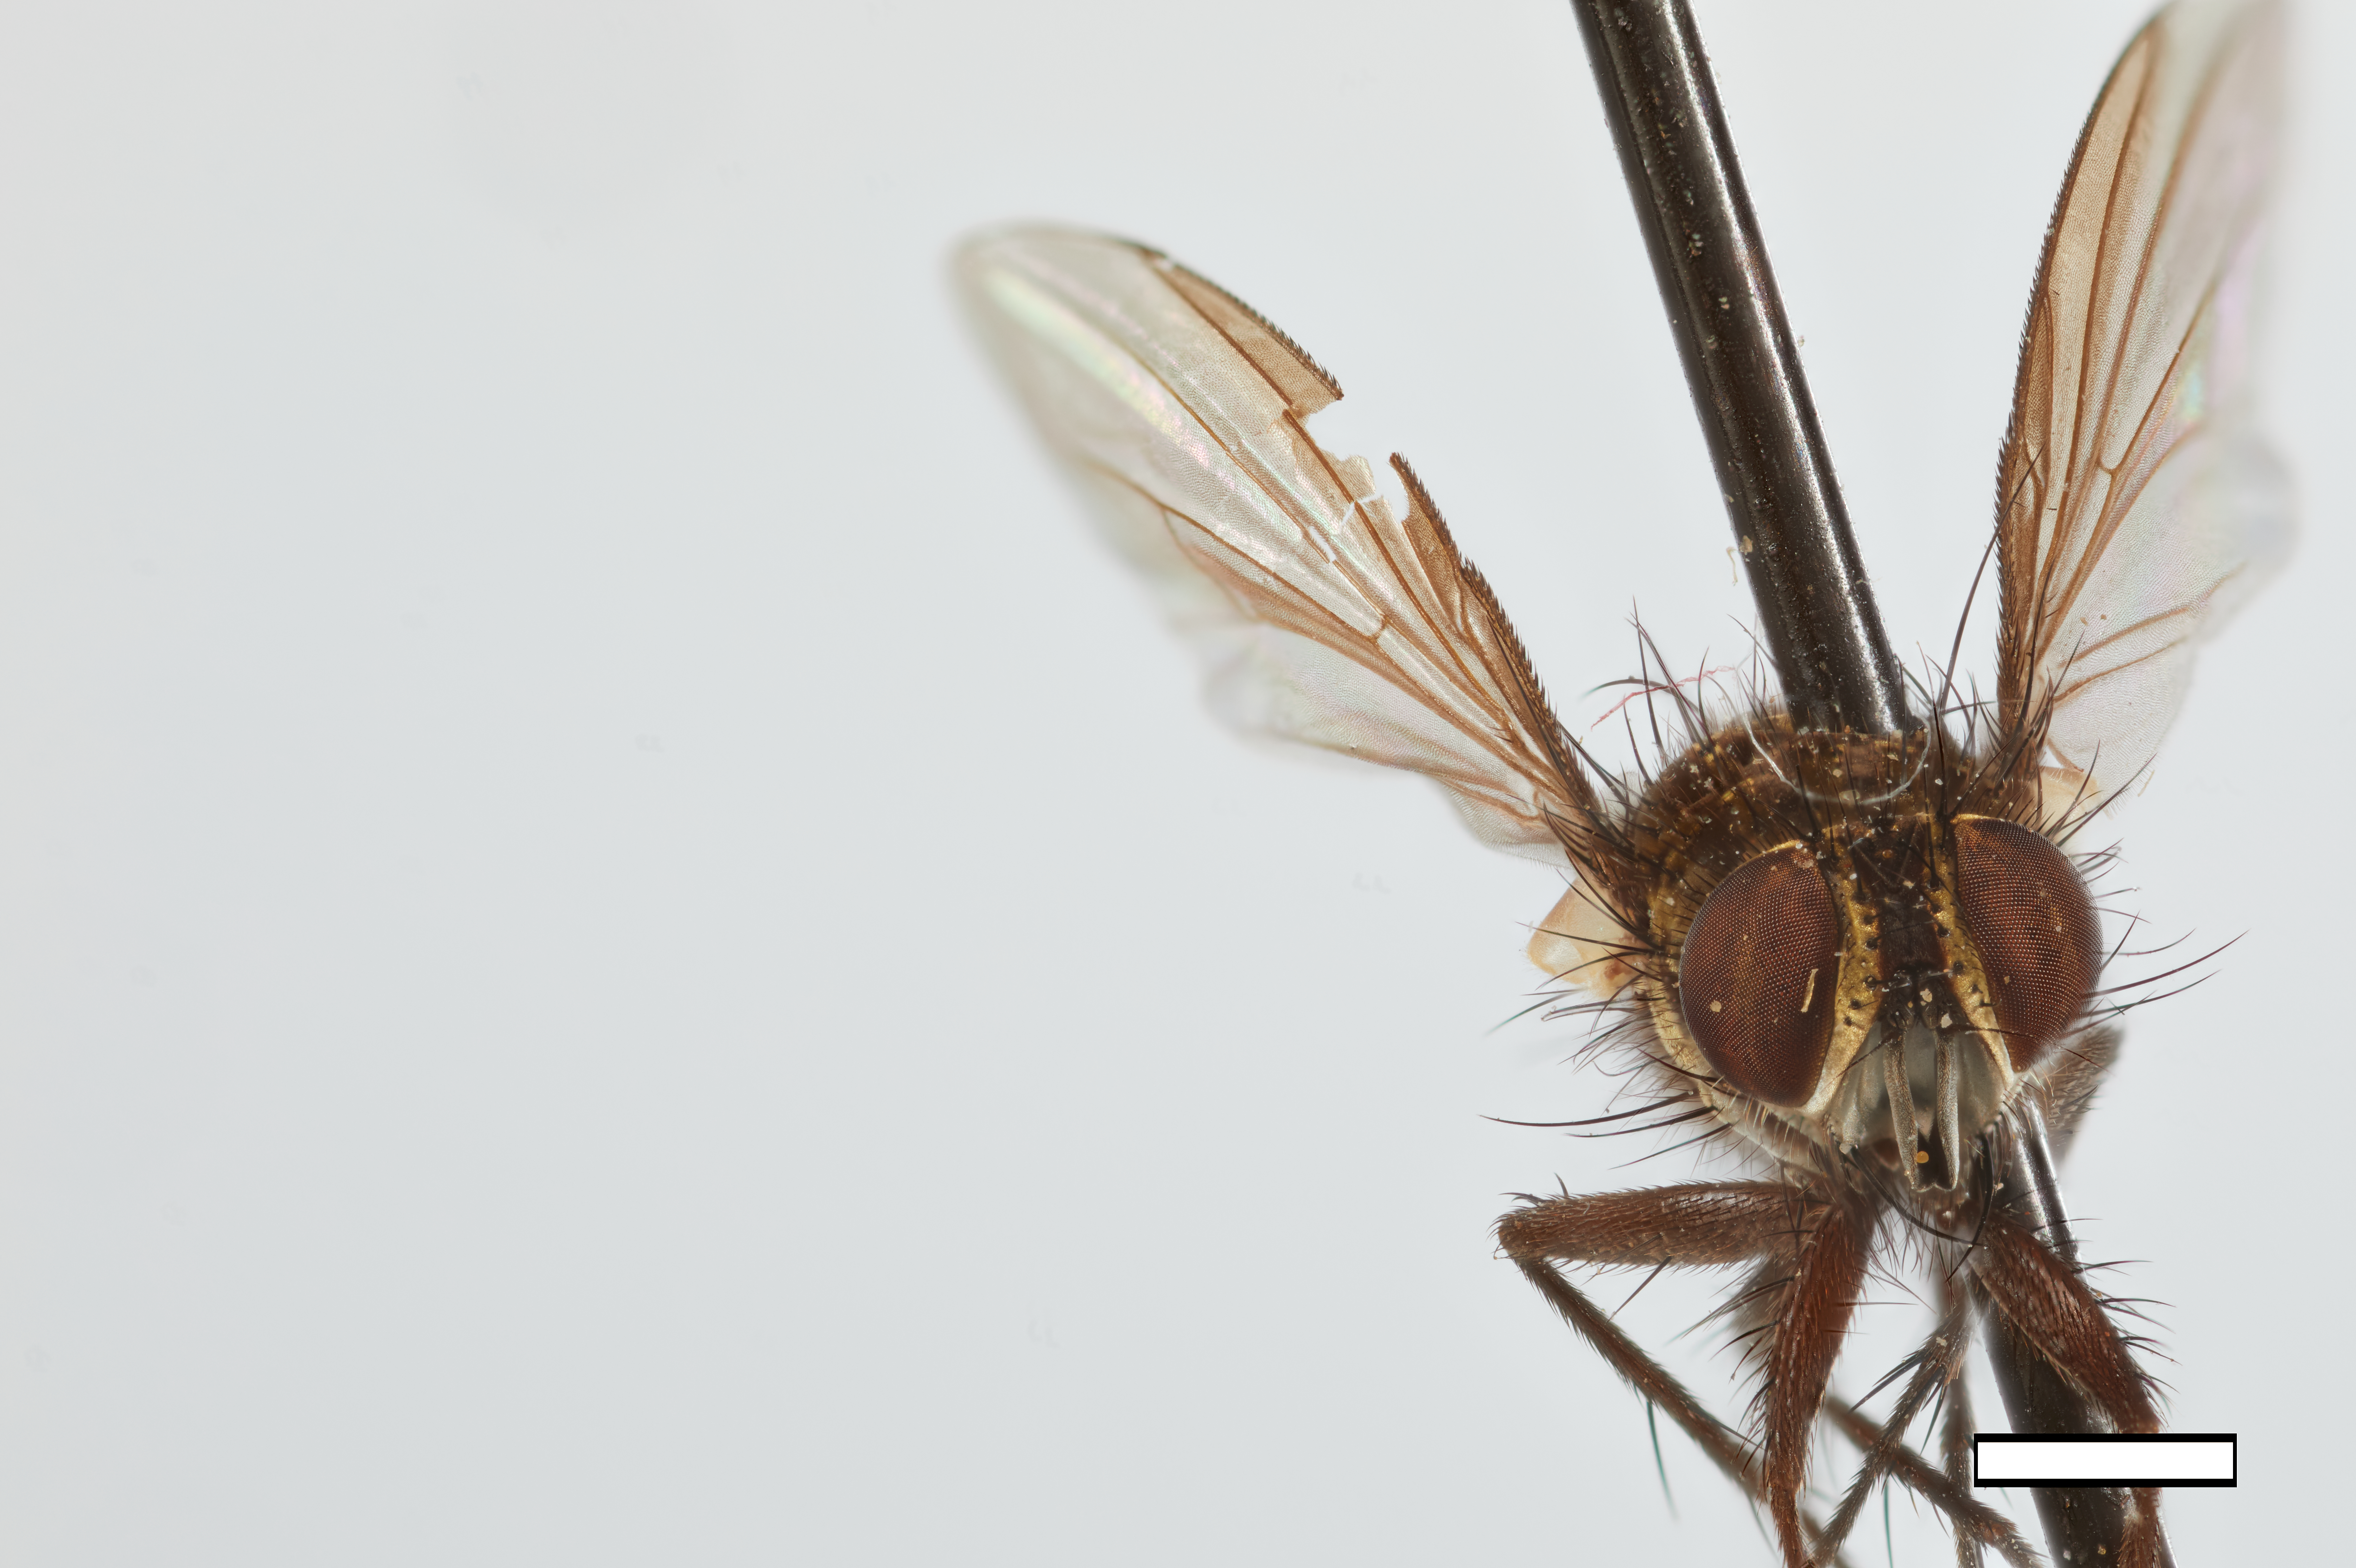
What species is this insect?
Croesoactia cincta
